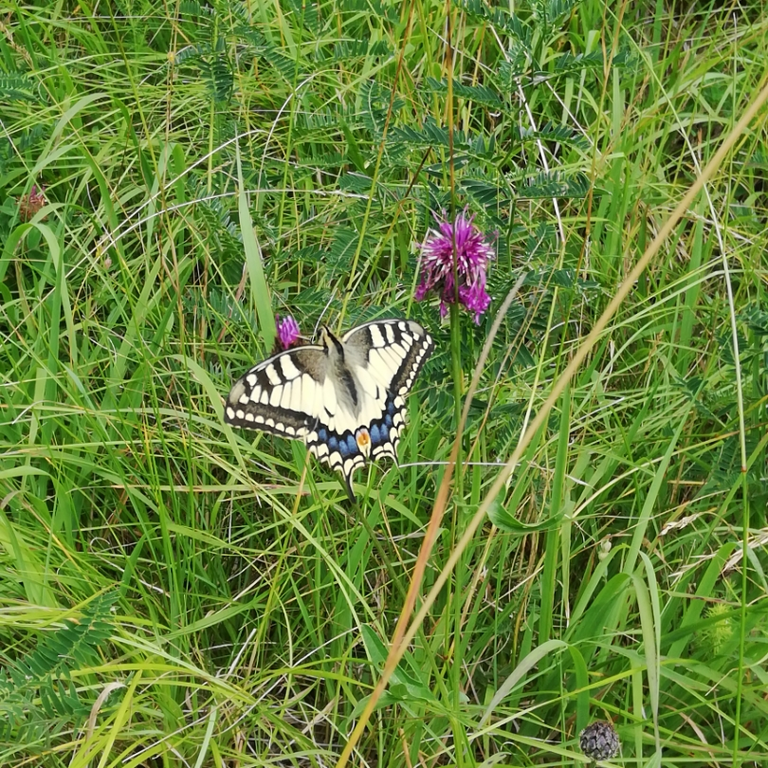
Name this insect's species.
Papilio machaon
